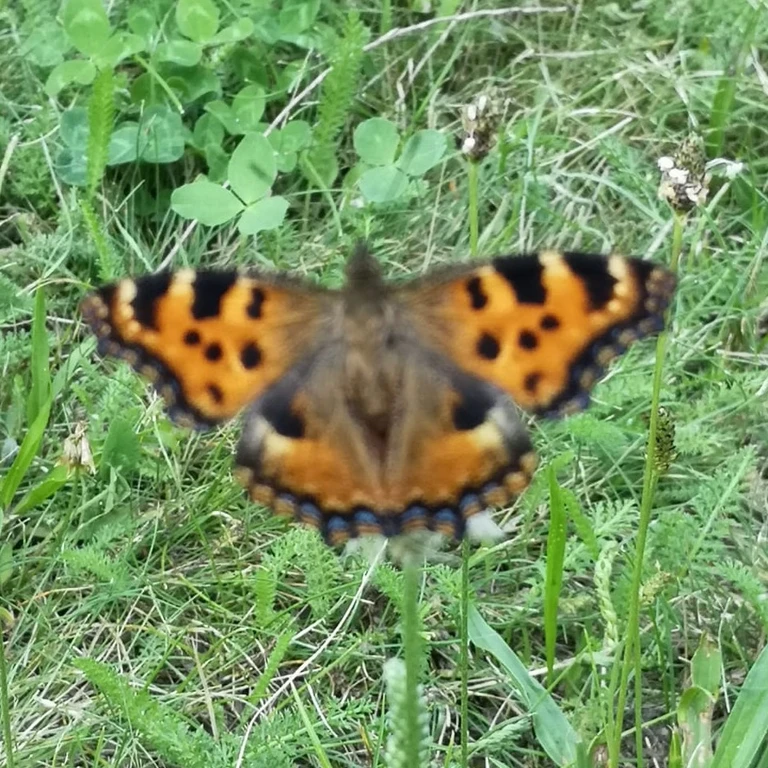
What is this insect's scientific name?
Nymphalis polychloros
